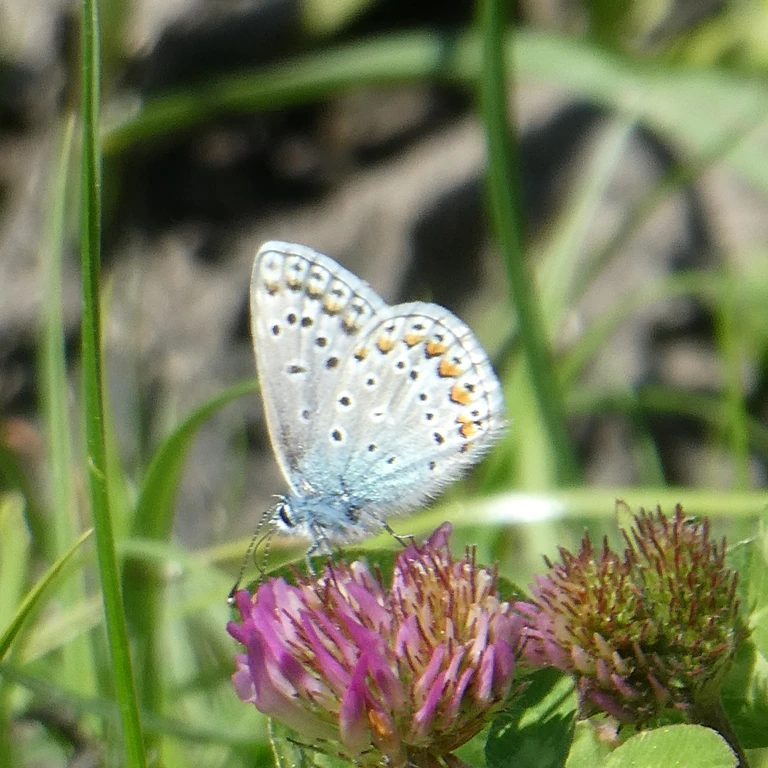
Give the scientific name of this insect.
Polyommatus icarus
